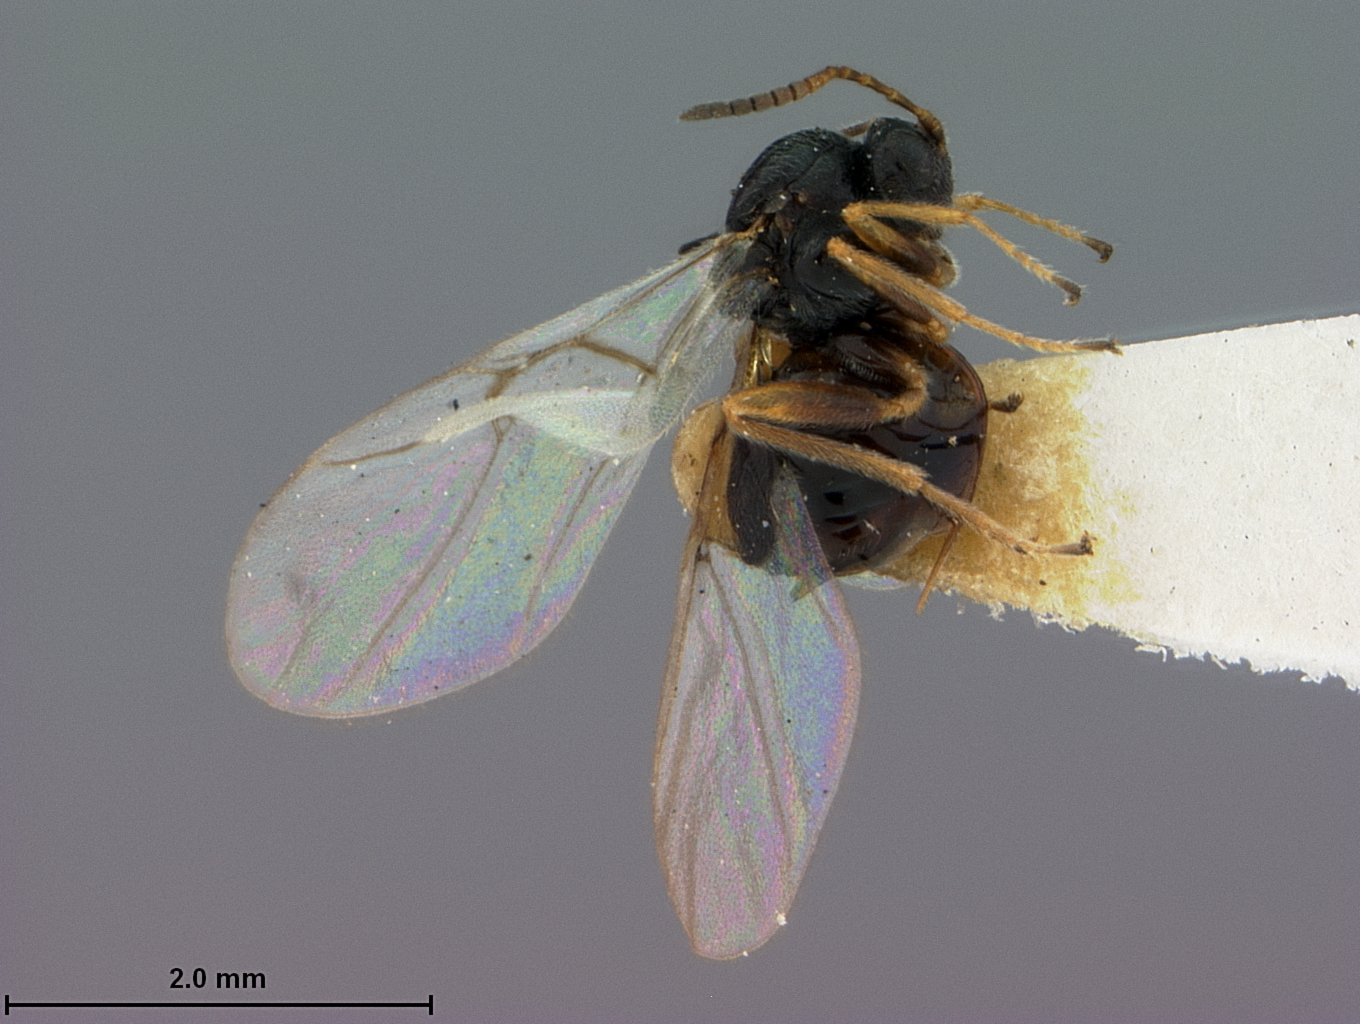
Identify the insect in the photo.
Diplolepis capillata
